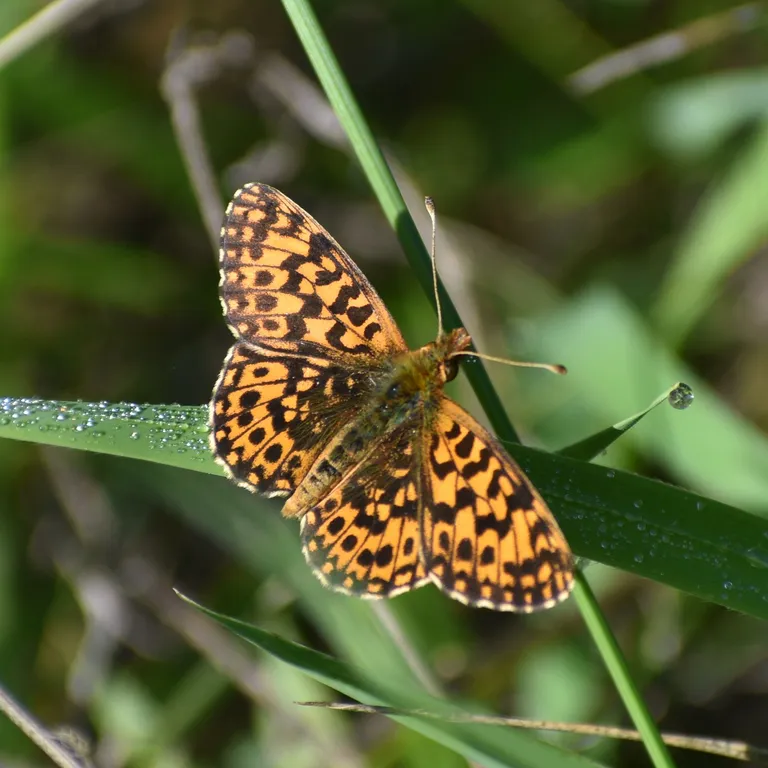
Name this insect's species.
Boloria dia
